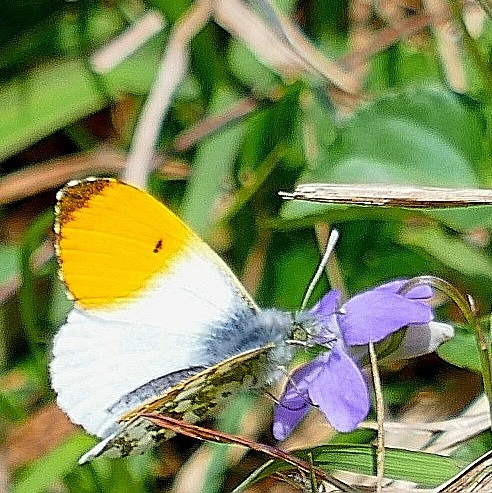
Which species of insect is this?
Anthocharis cardamines
